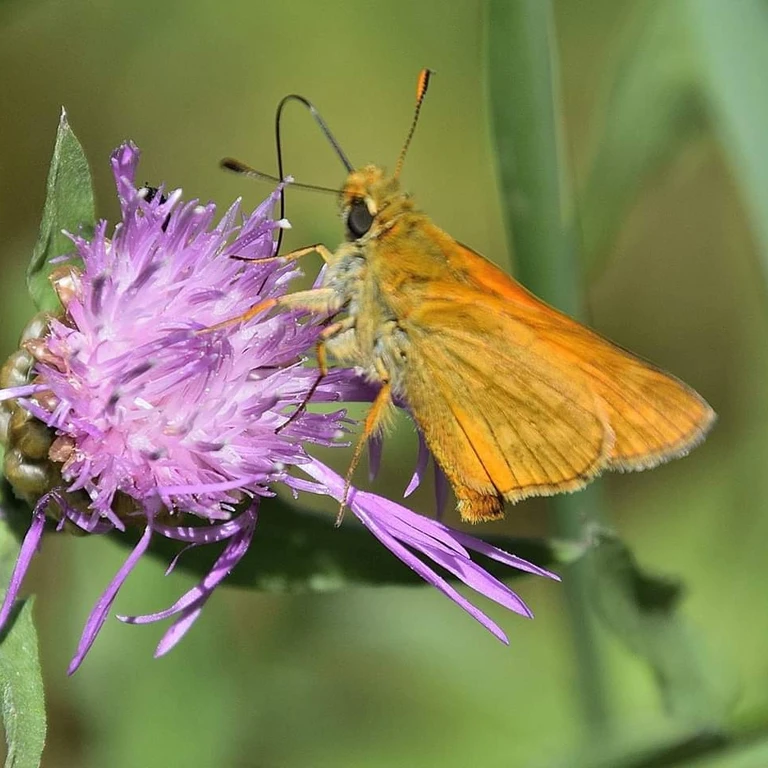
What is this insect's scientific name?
Ochlodes sylvanus (also Ochlodes venata)
